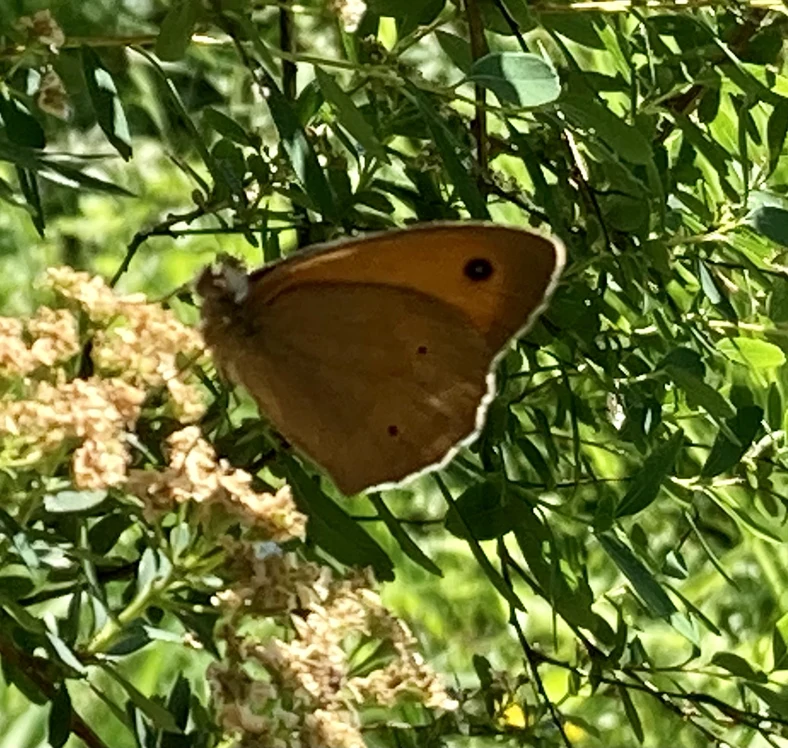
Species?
Maniola jurtina
